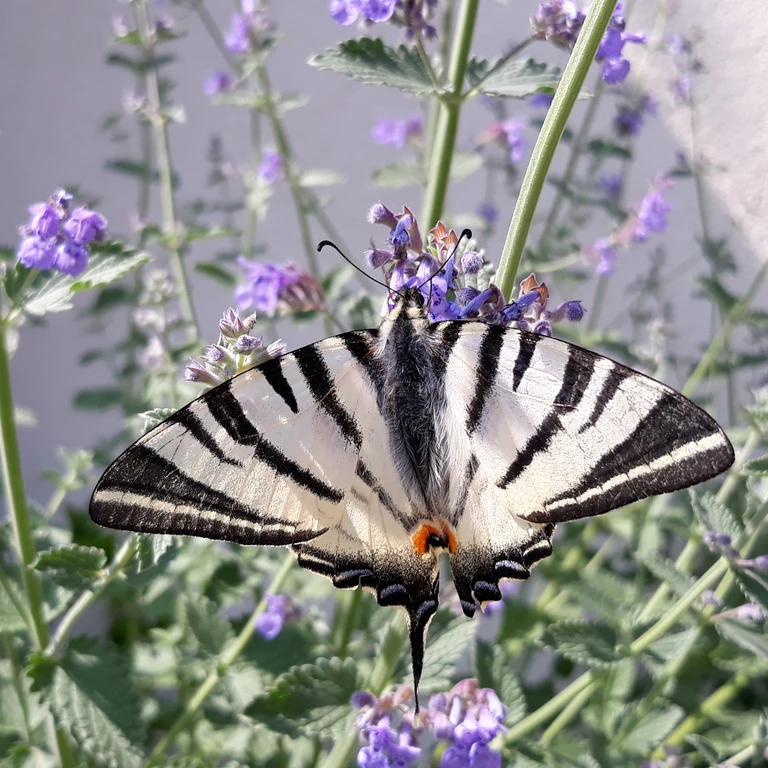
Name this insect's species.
Iphiclides podalirius
